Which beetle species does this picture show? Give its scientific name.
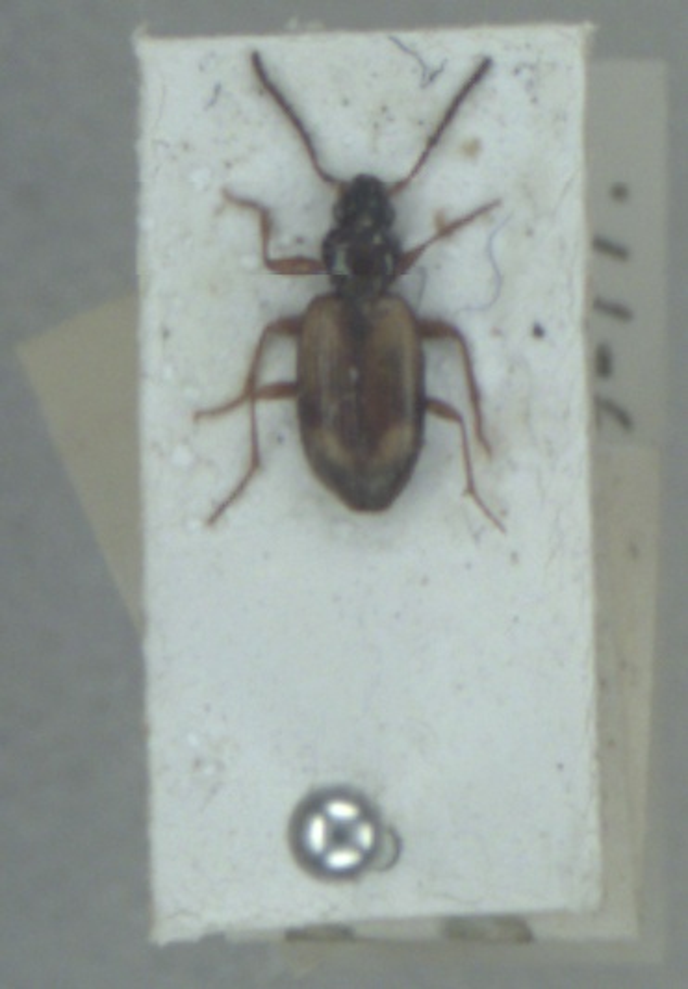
Bembidion bualei
